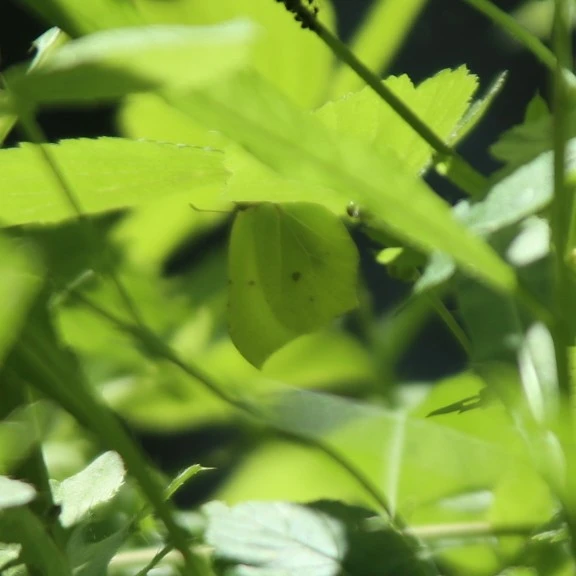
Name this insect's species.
Gonepteryx rhamni
